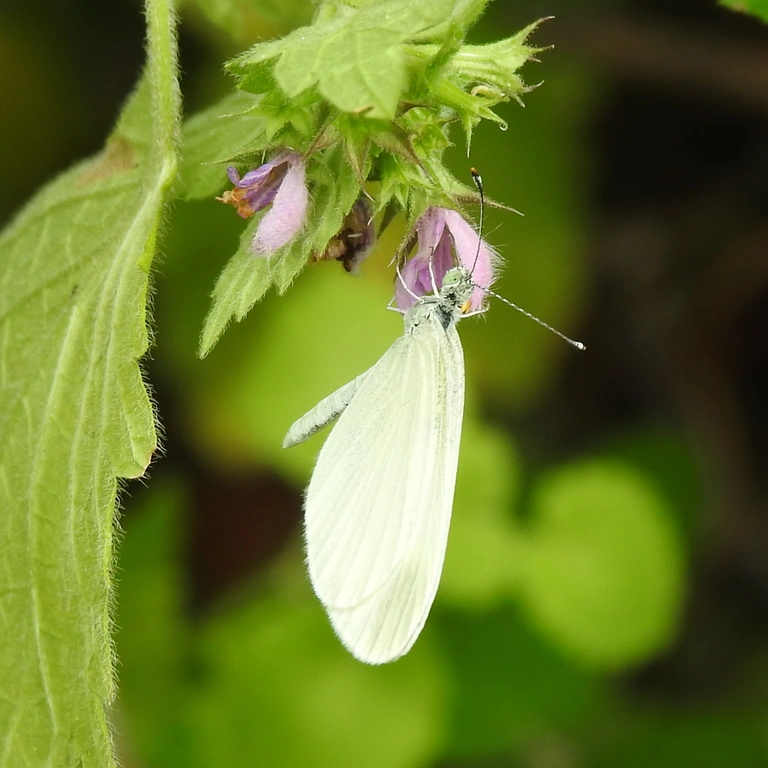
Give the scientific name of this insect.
Leptidea sinapis/juvernica
